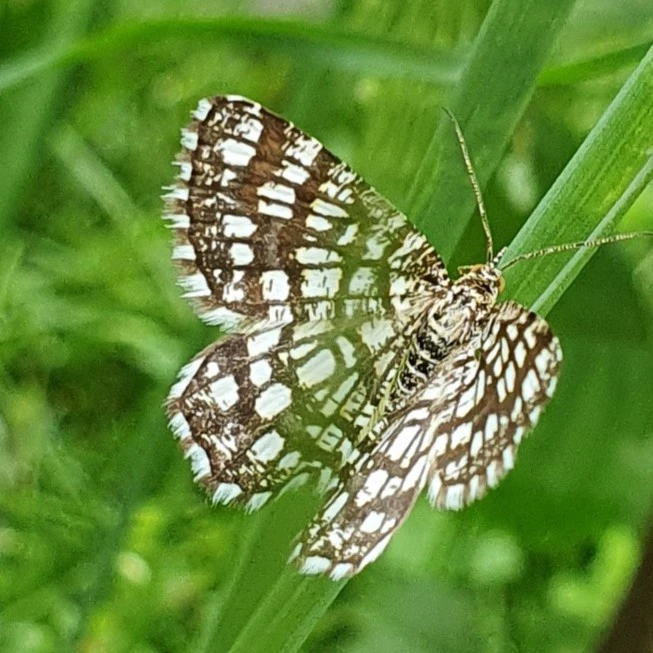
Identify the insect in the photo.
Chiasmia clathrata
